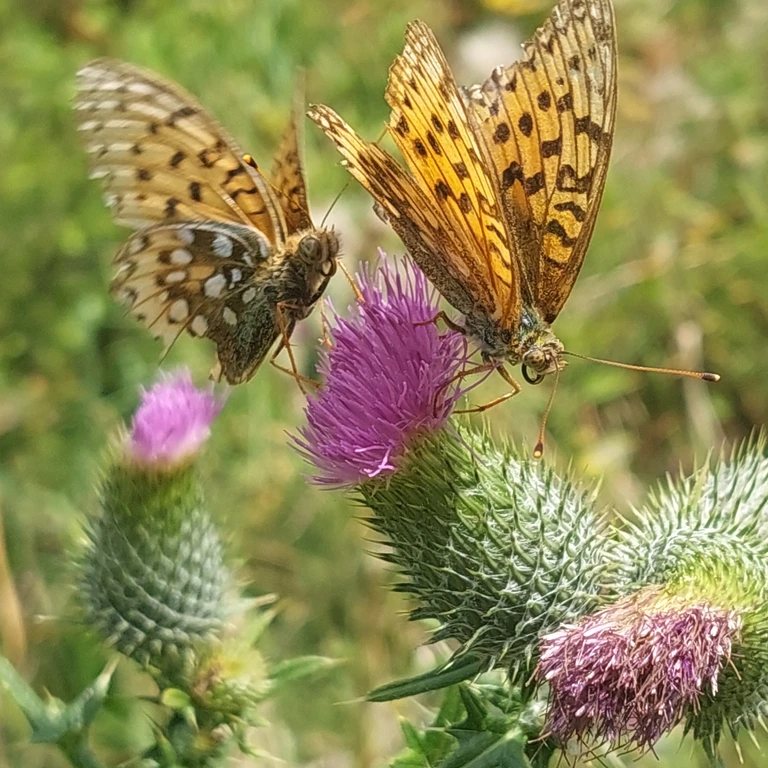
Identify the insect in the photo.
Speyeria aglaja
